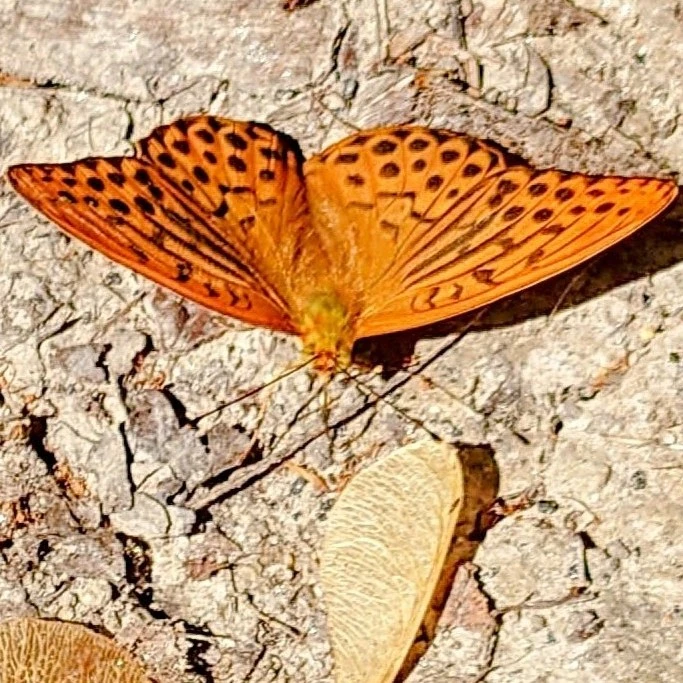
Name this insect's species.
Argynnis paphia
